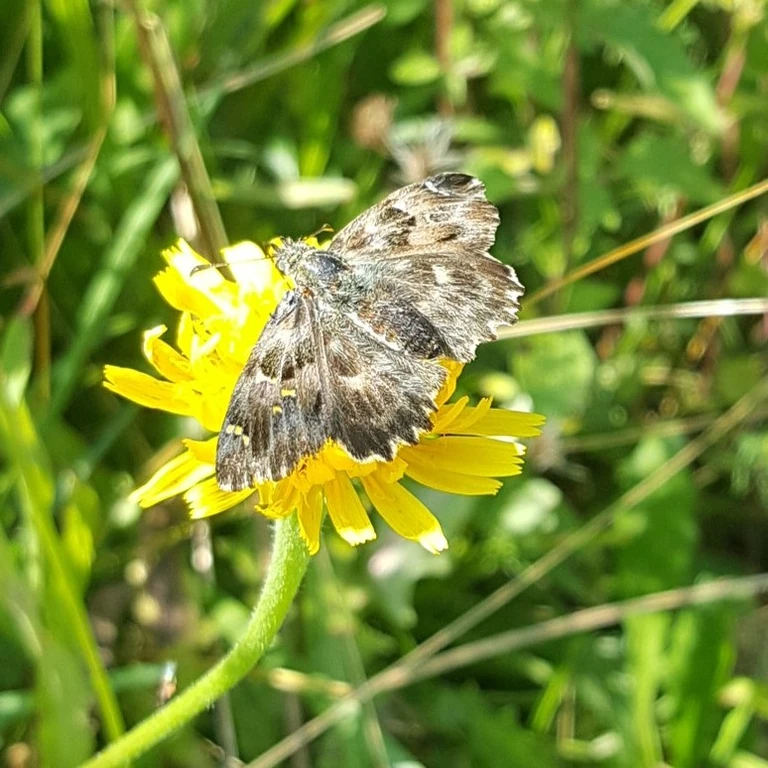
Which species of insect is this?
Carcharodus alceae
